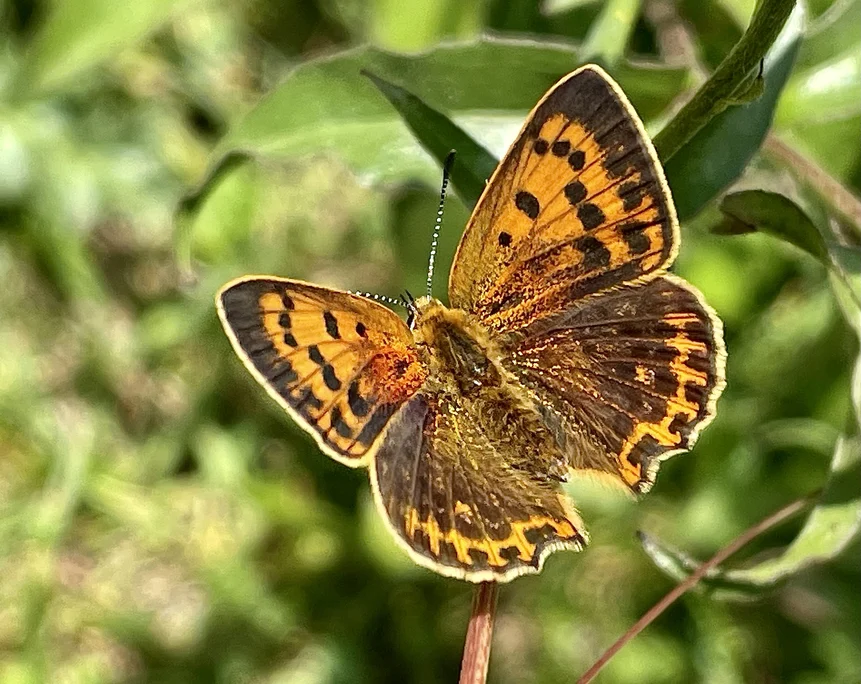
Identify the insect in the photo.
Lycaena virgaureae
